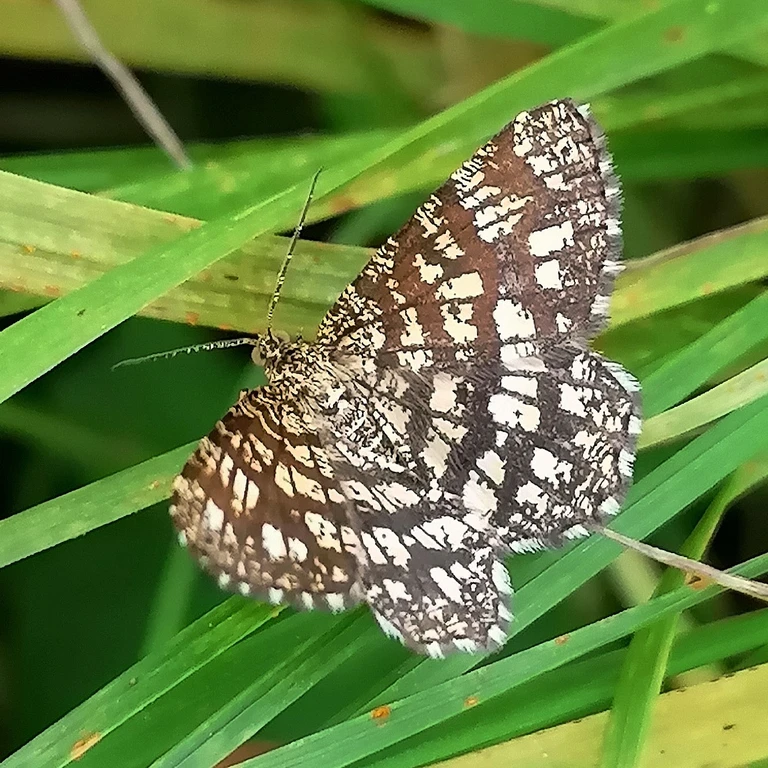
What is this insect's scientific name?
Chiasmia clathrata
